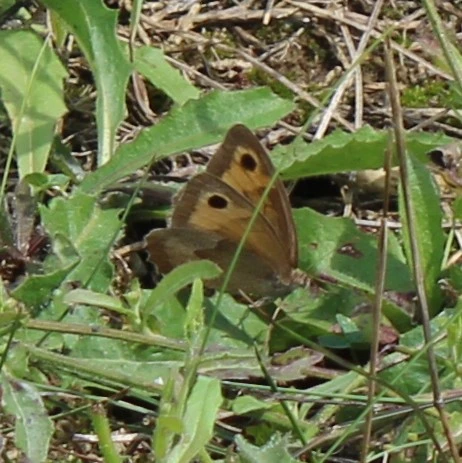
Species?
Maniola jurtina
